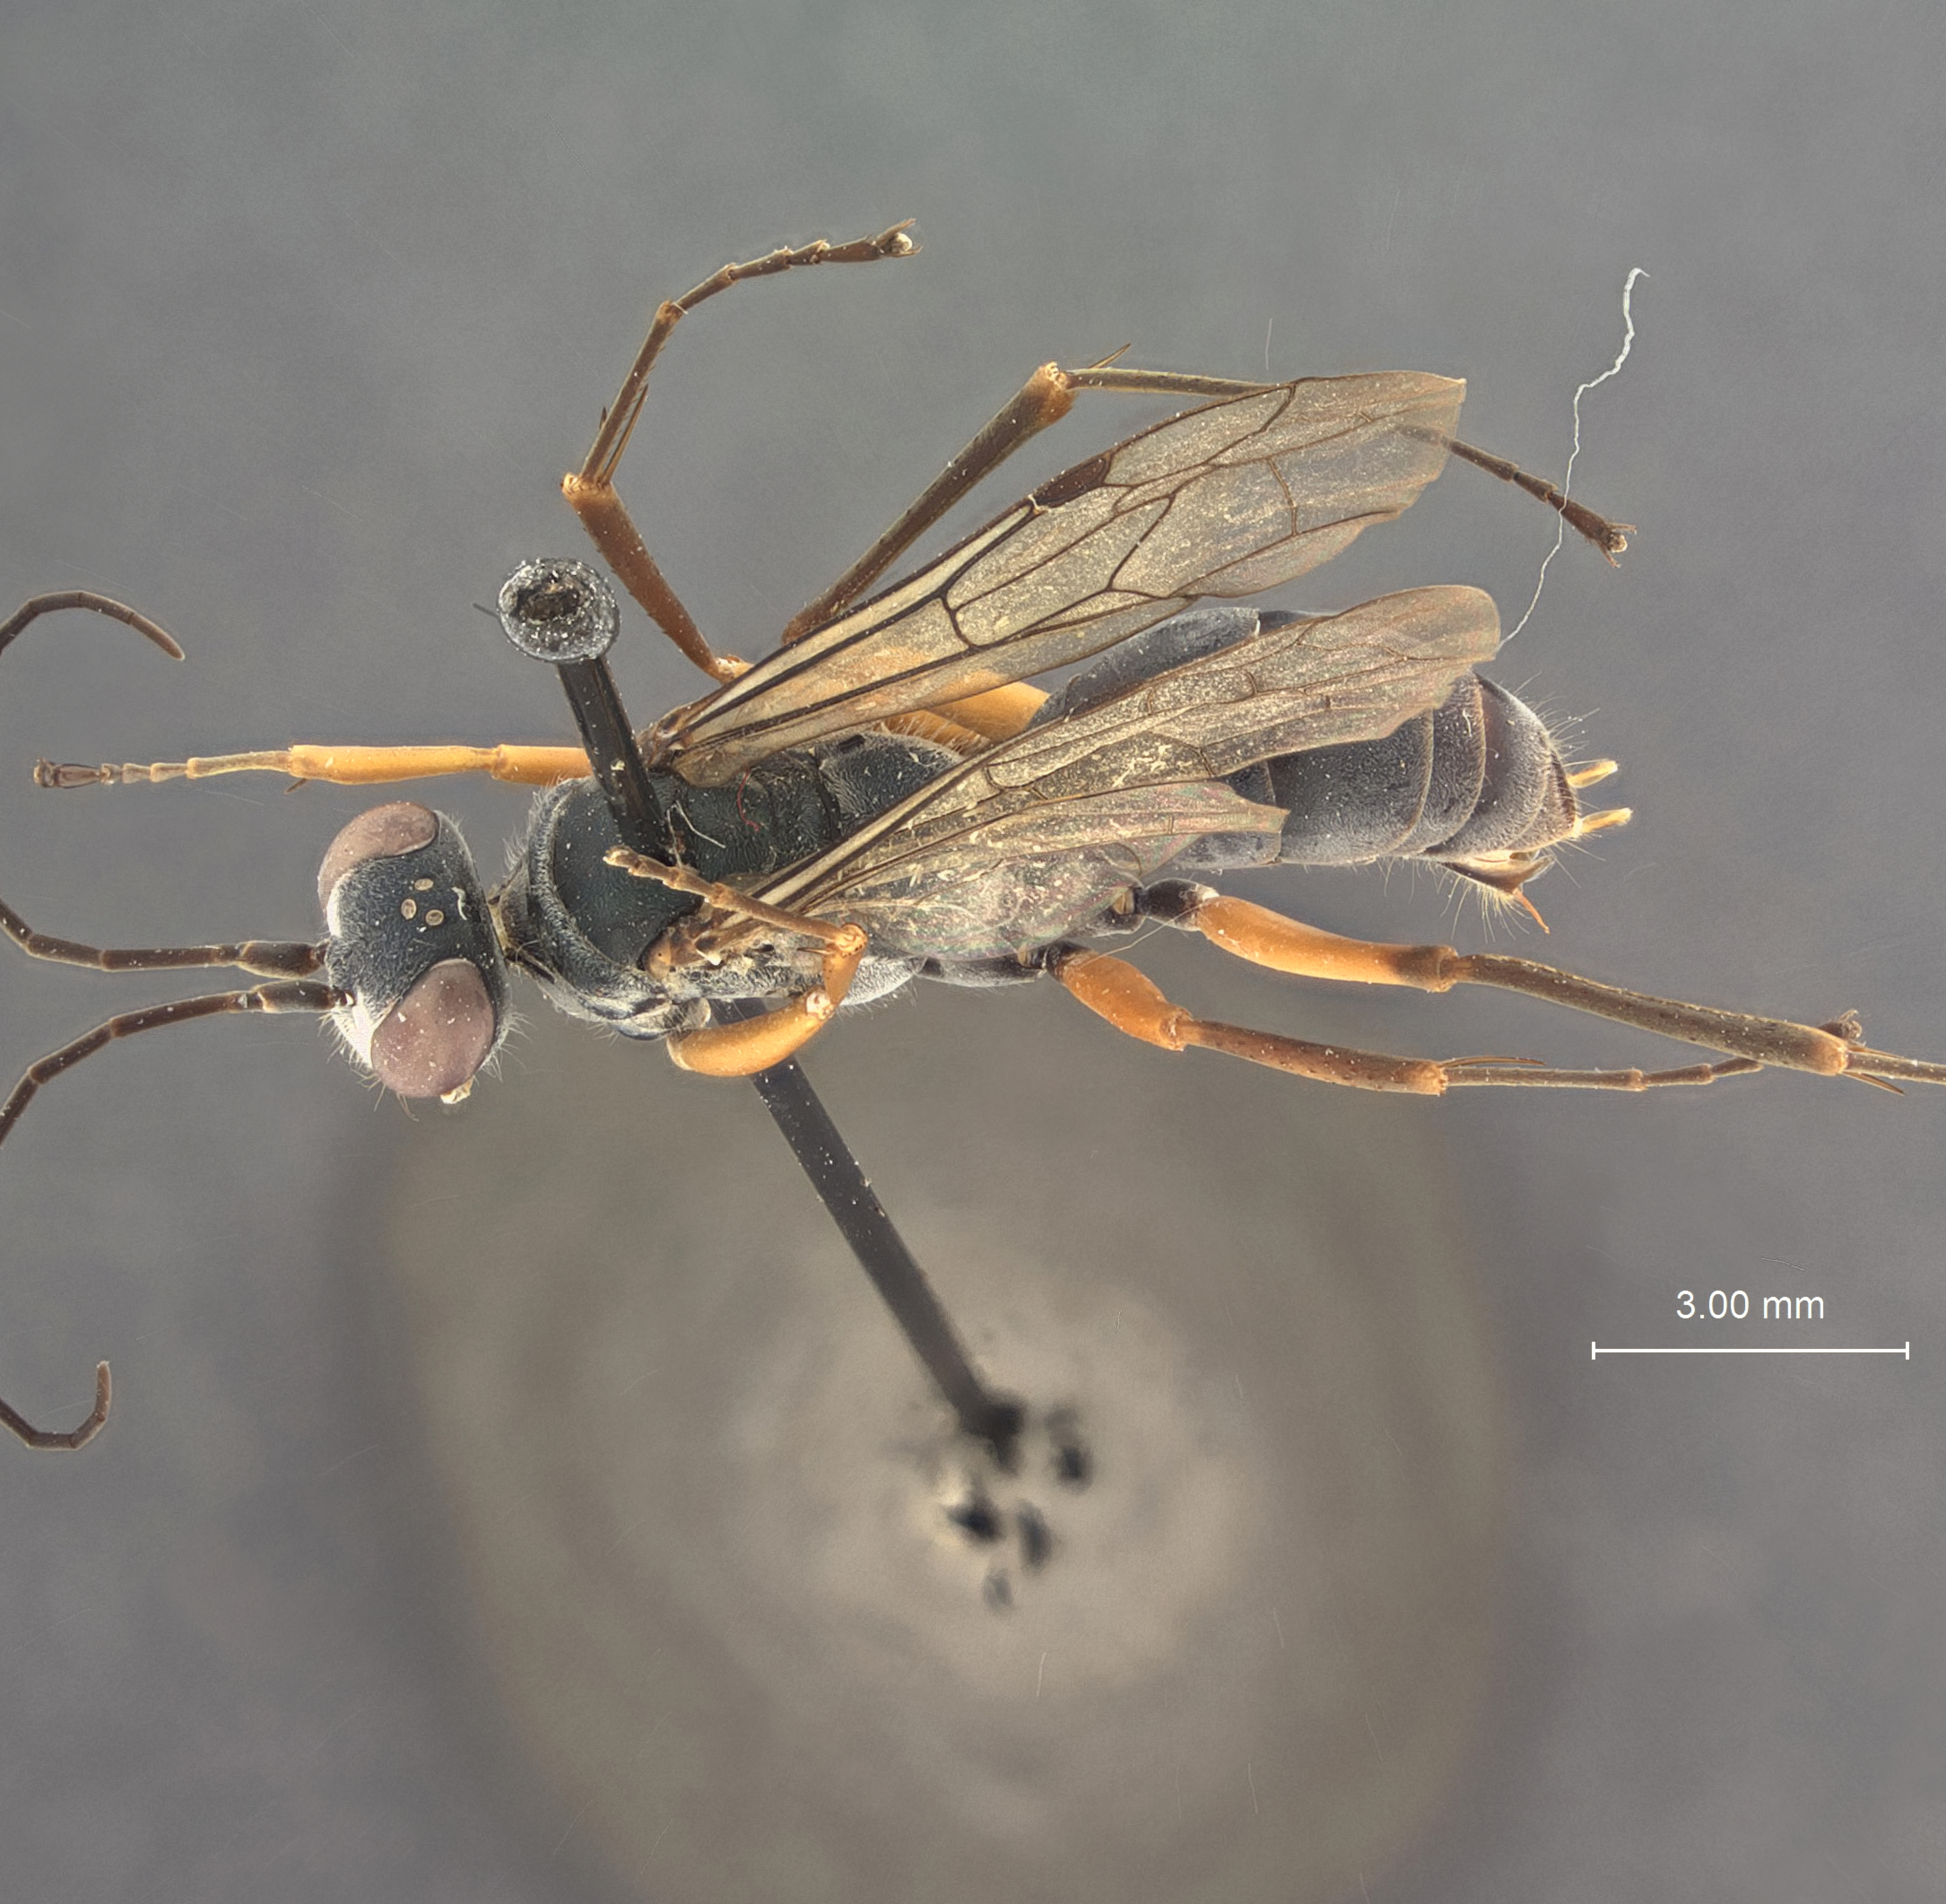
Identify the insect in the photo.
Auplopus lineatus
